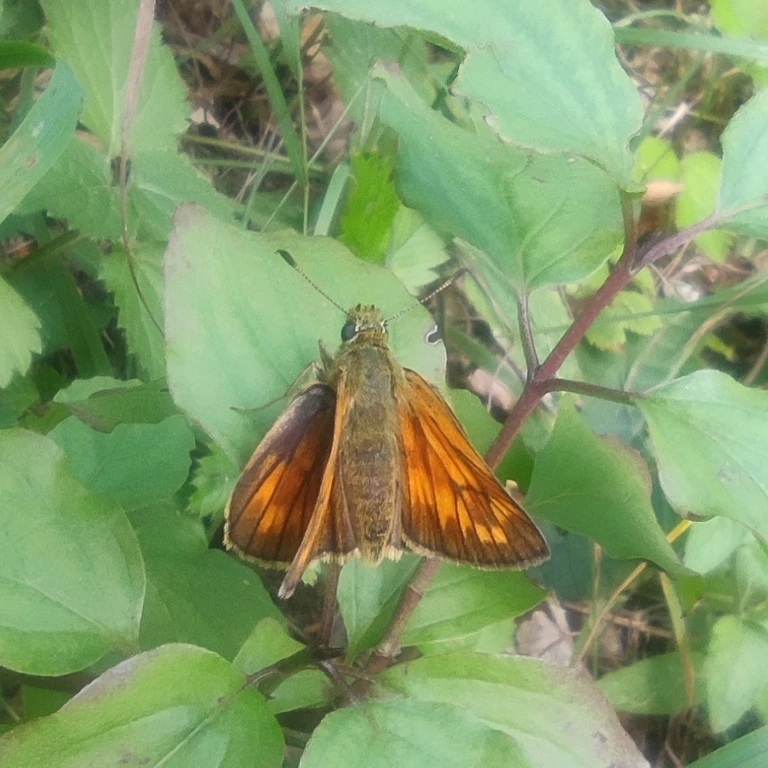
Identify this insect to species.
Ochlodes sylvanus (also Ochlodes venata)
